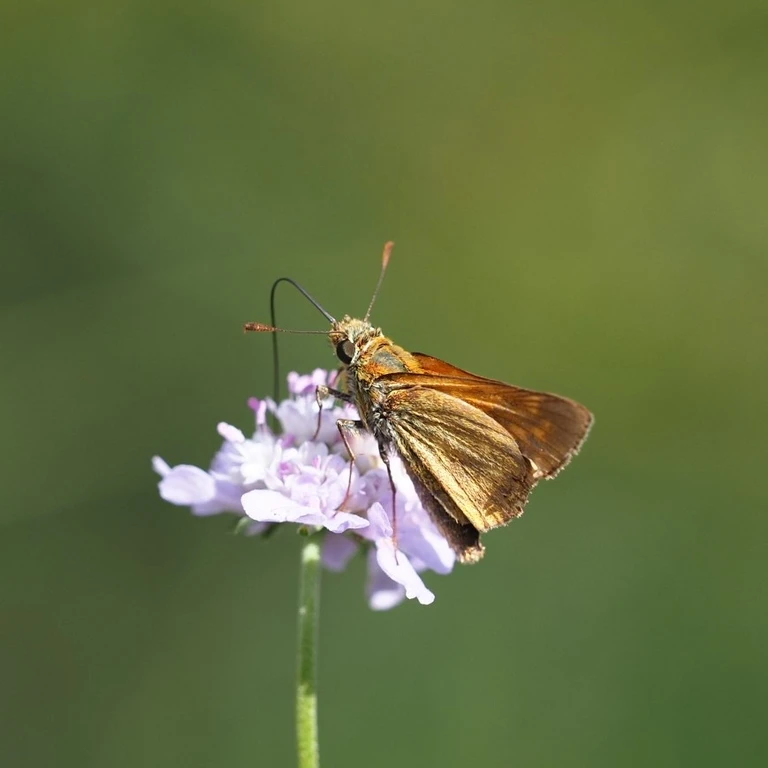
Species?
Ochlodes sylvanus (also Ochlodes venata)
